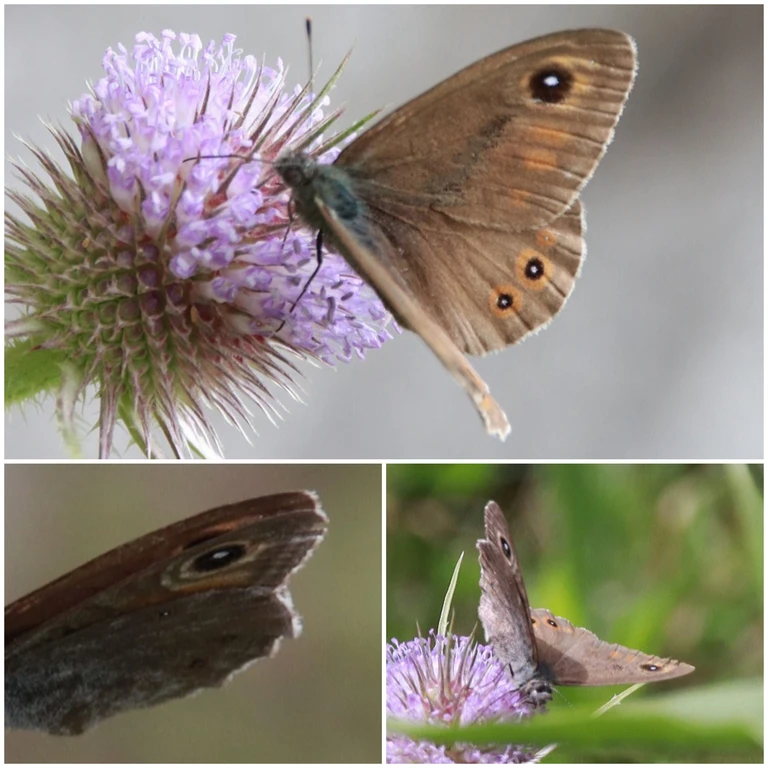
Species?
Lasiommata maera (also Pararge maera)
